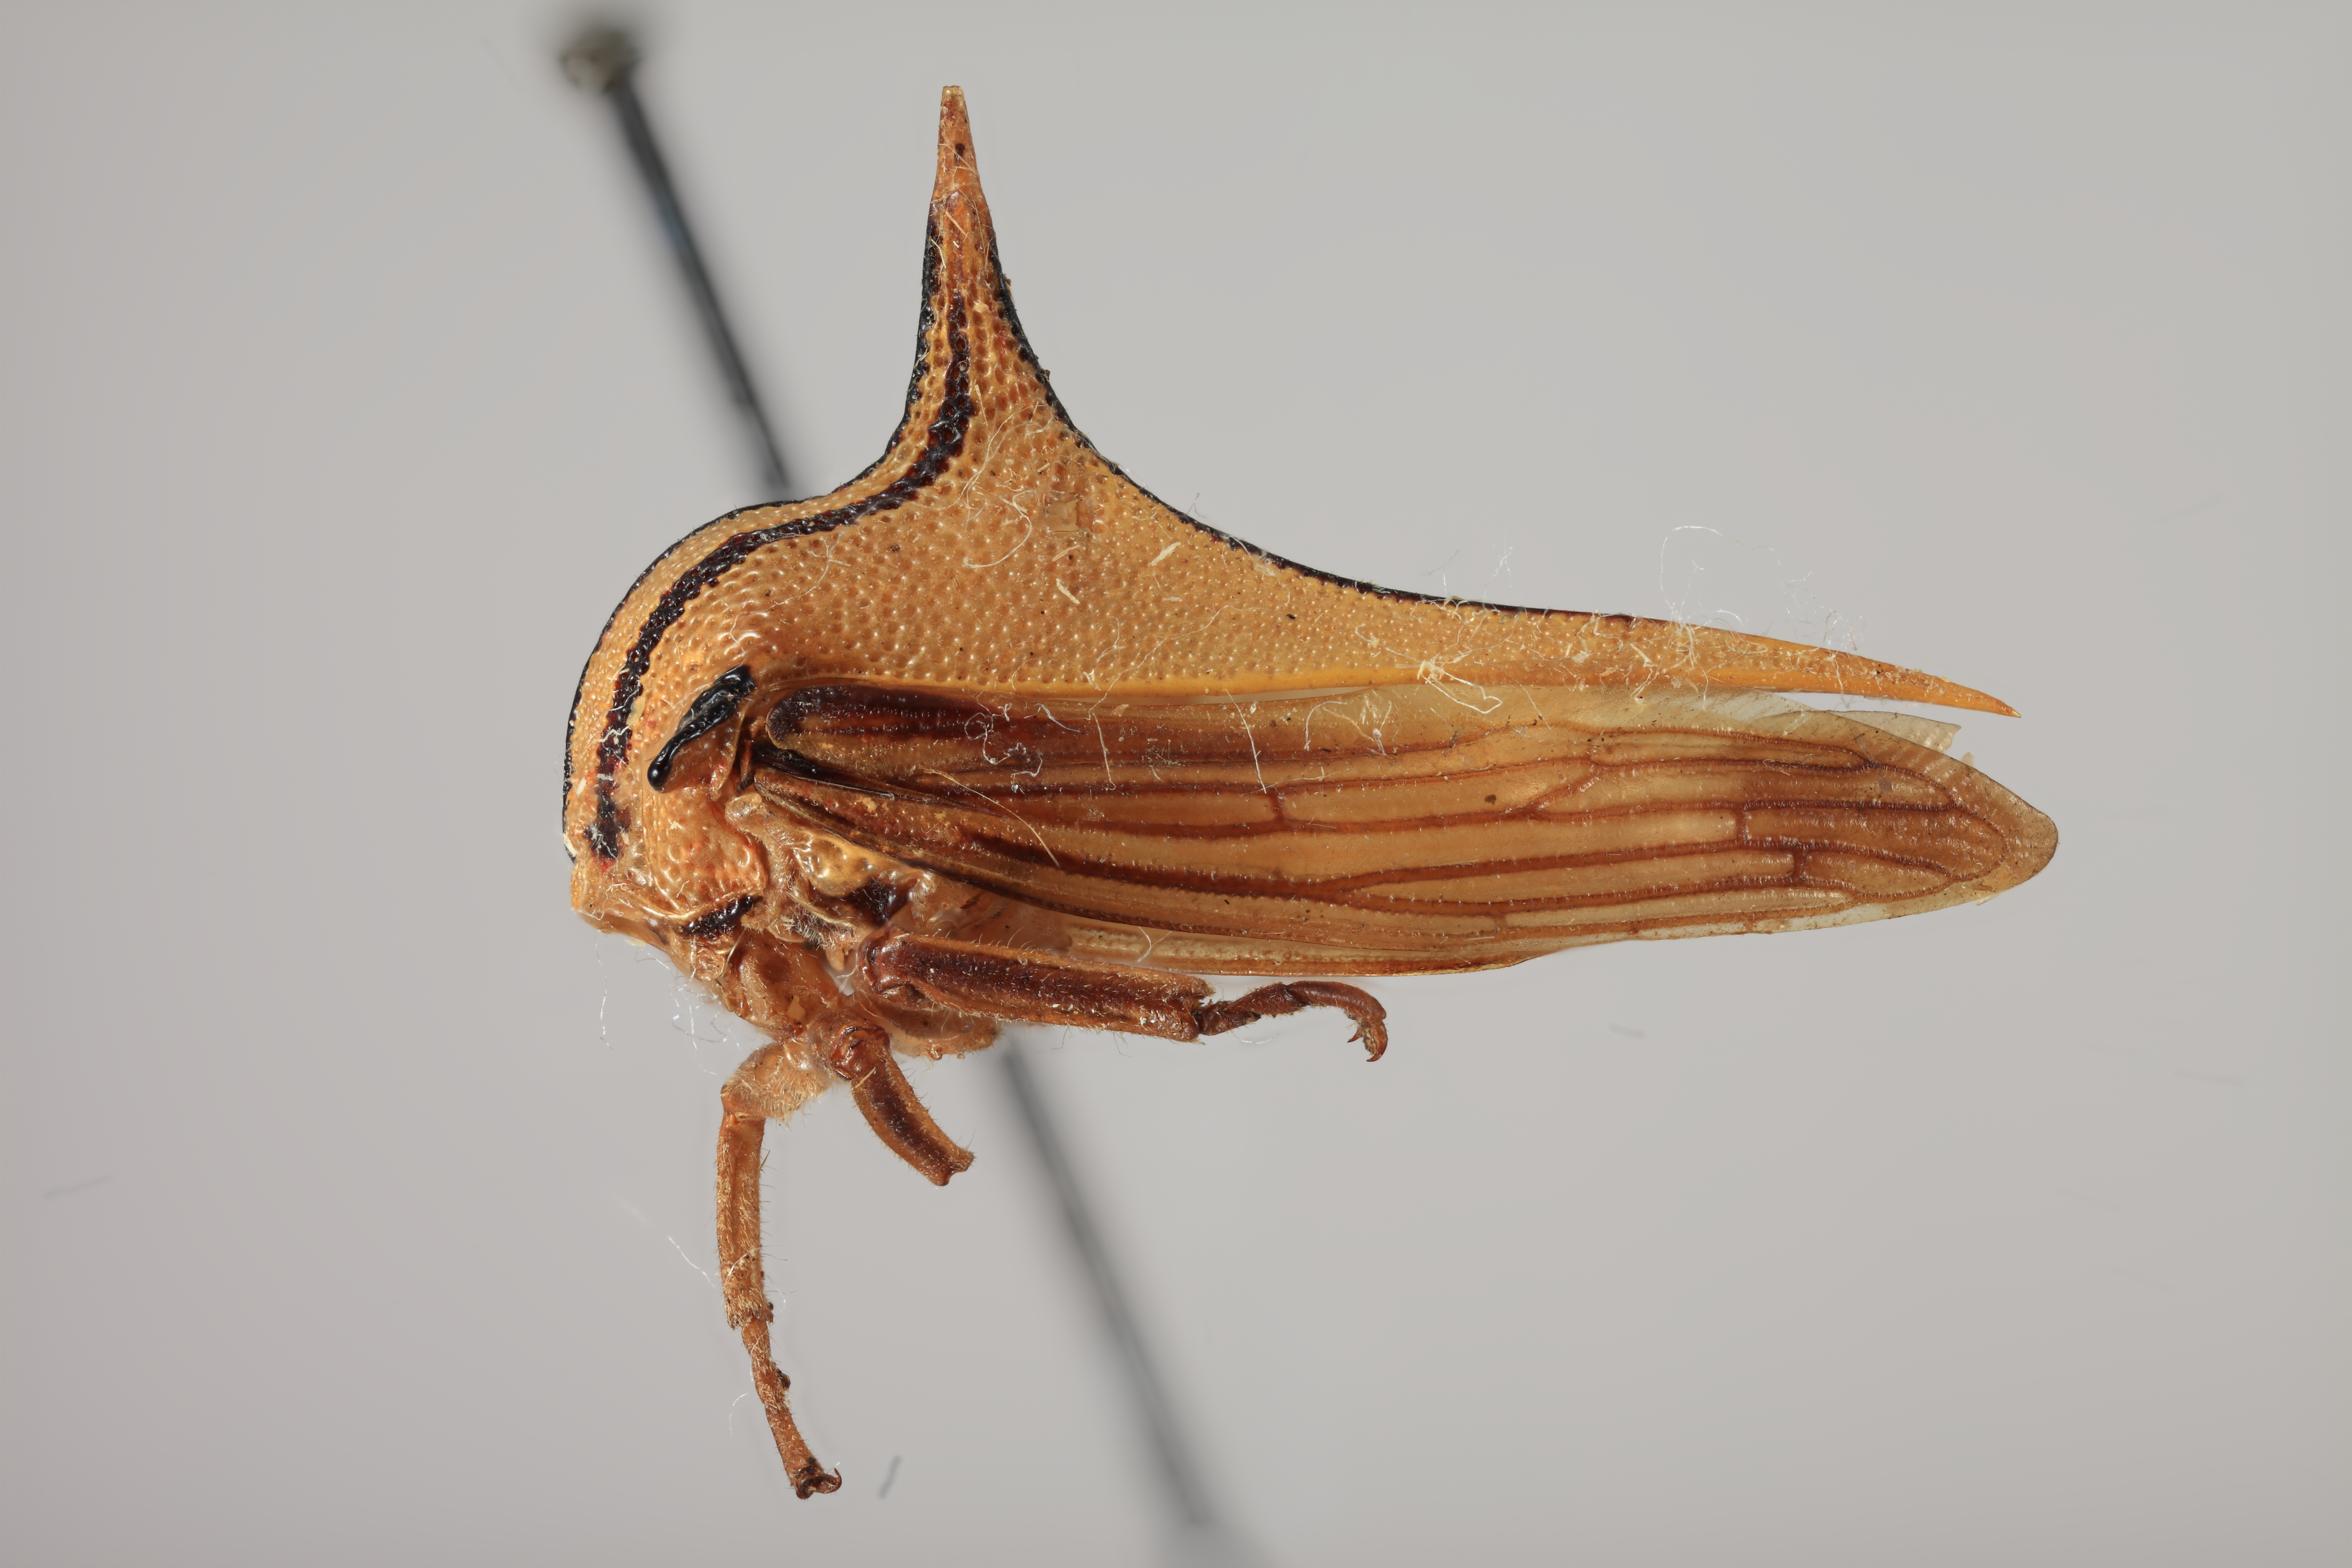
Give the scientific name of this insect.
Umbenia erecta
